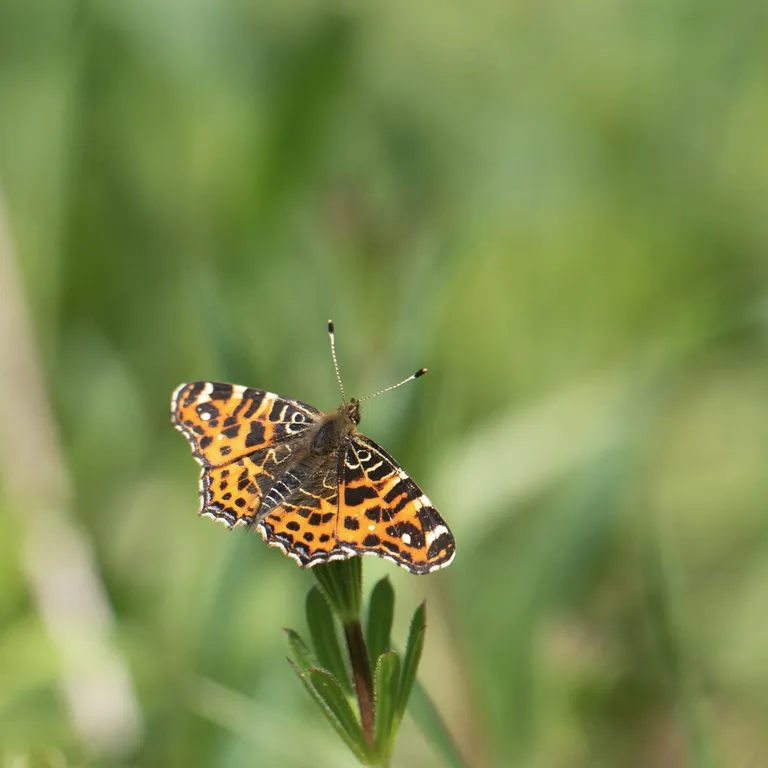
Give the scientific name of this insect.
Araschnia levana
